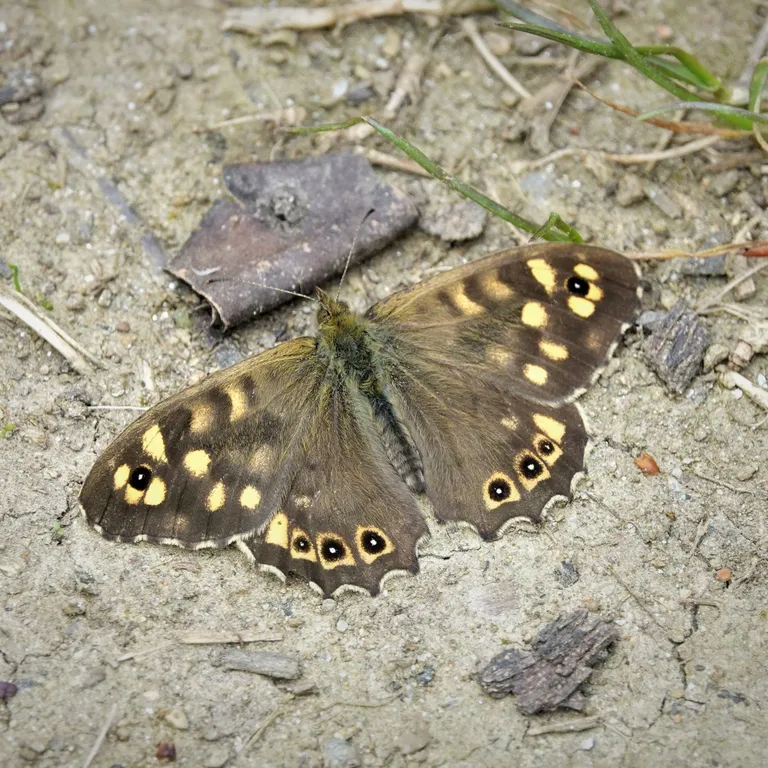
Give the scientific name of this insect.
Pararge aegeria
